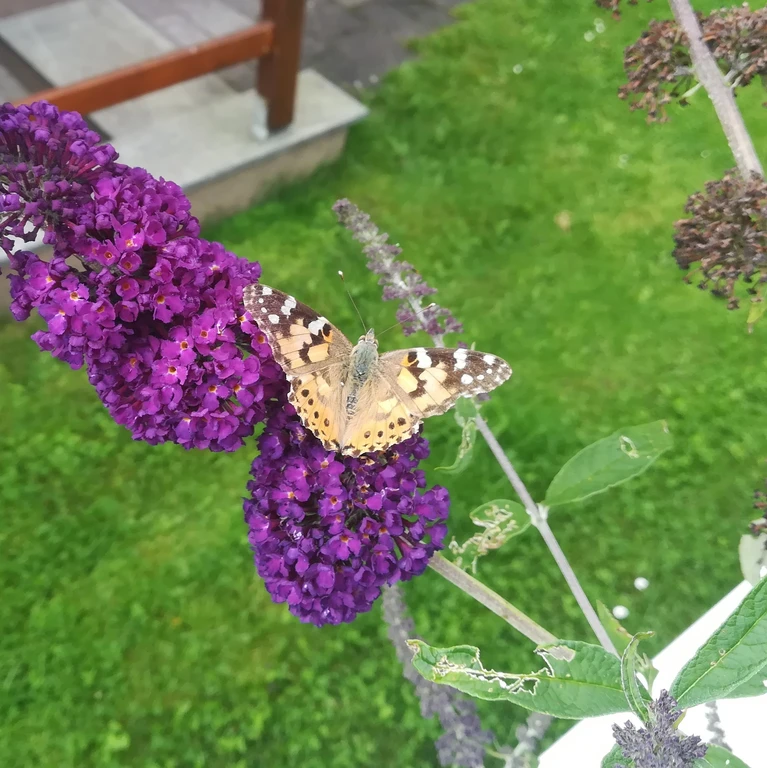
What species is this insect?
Vanessa cardui
